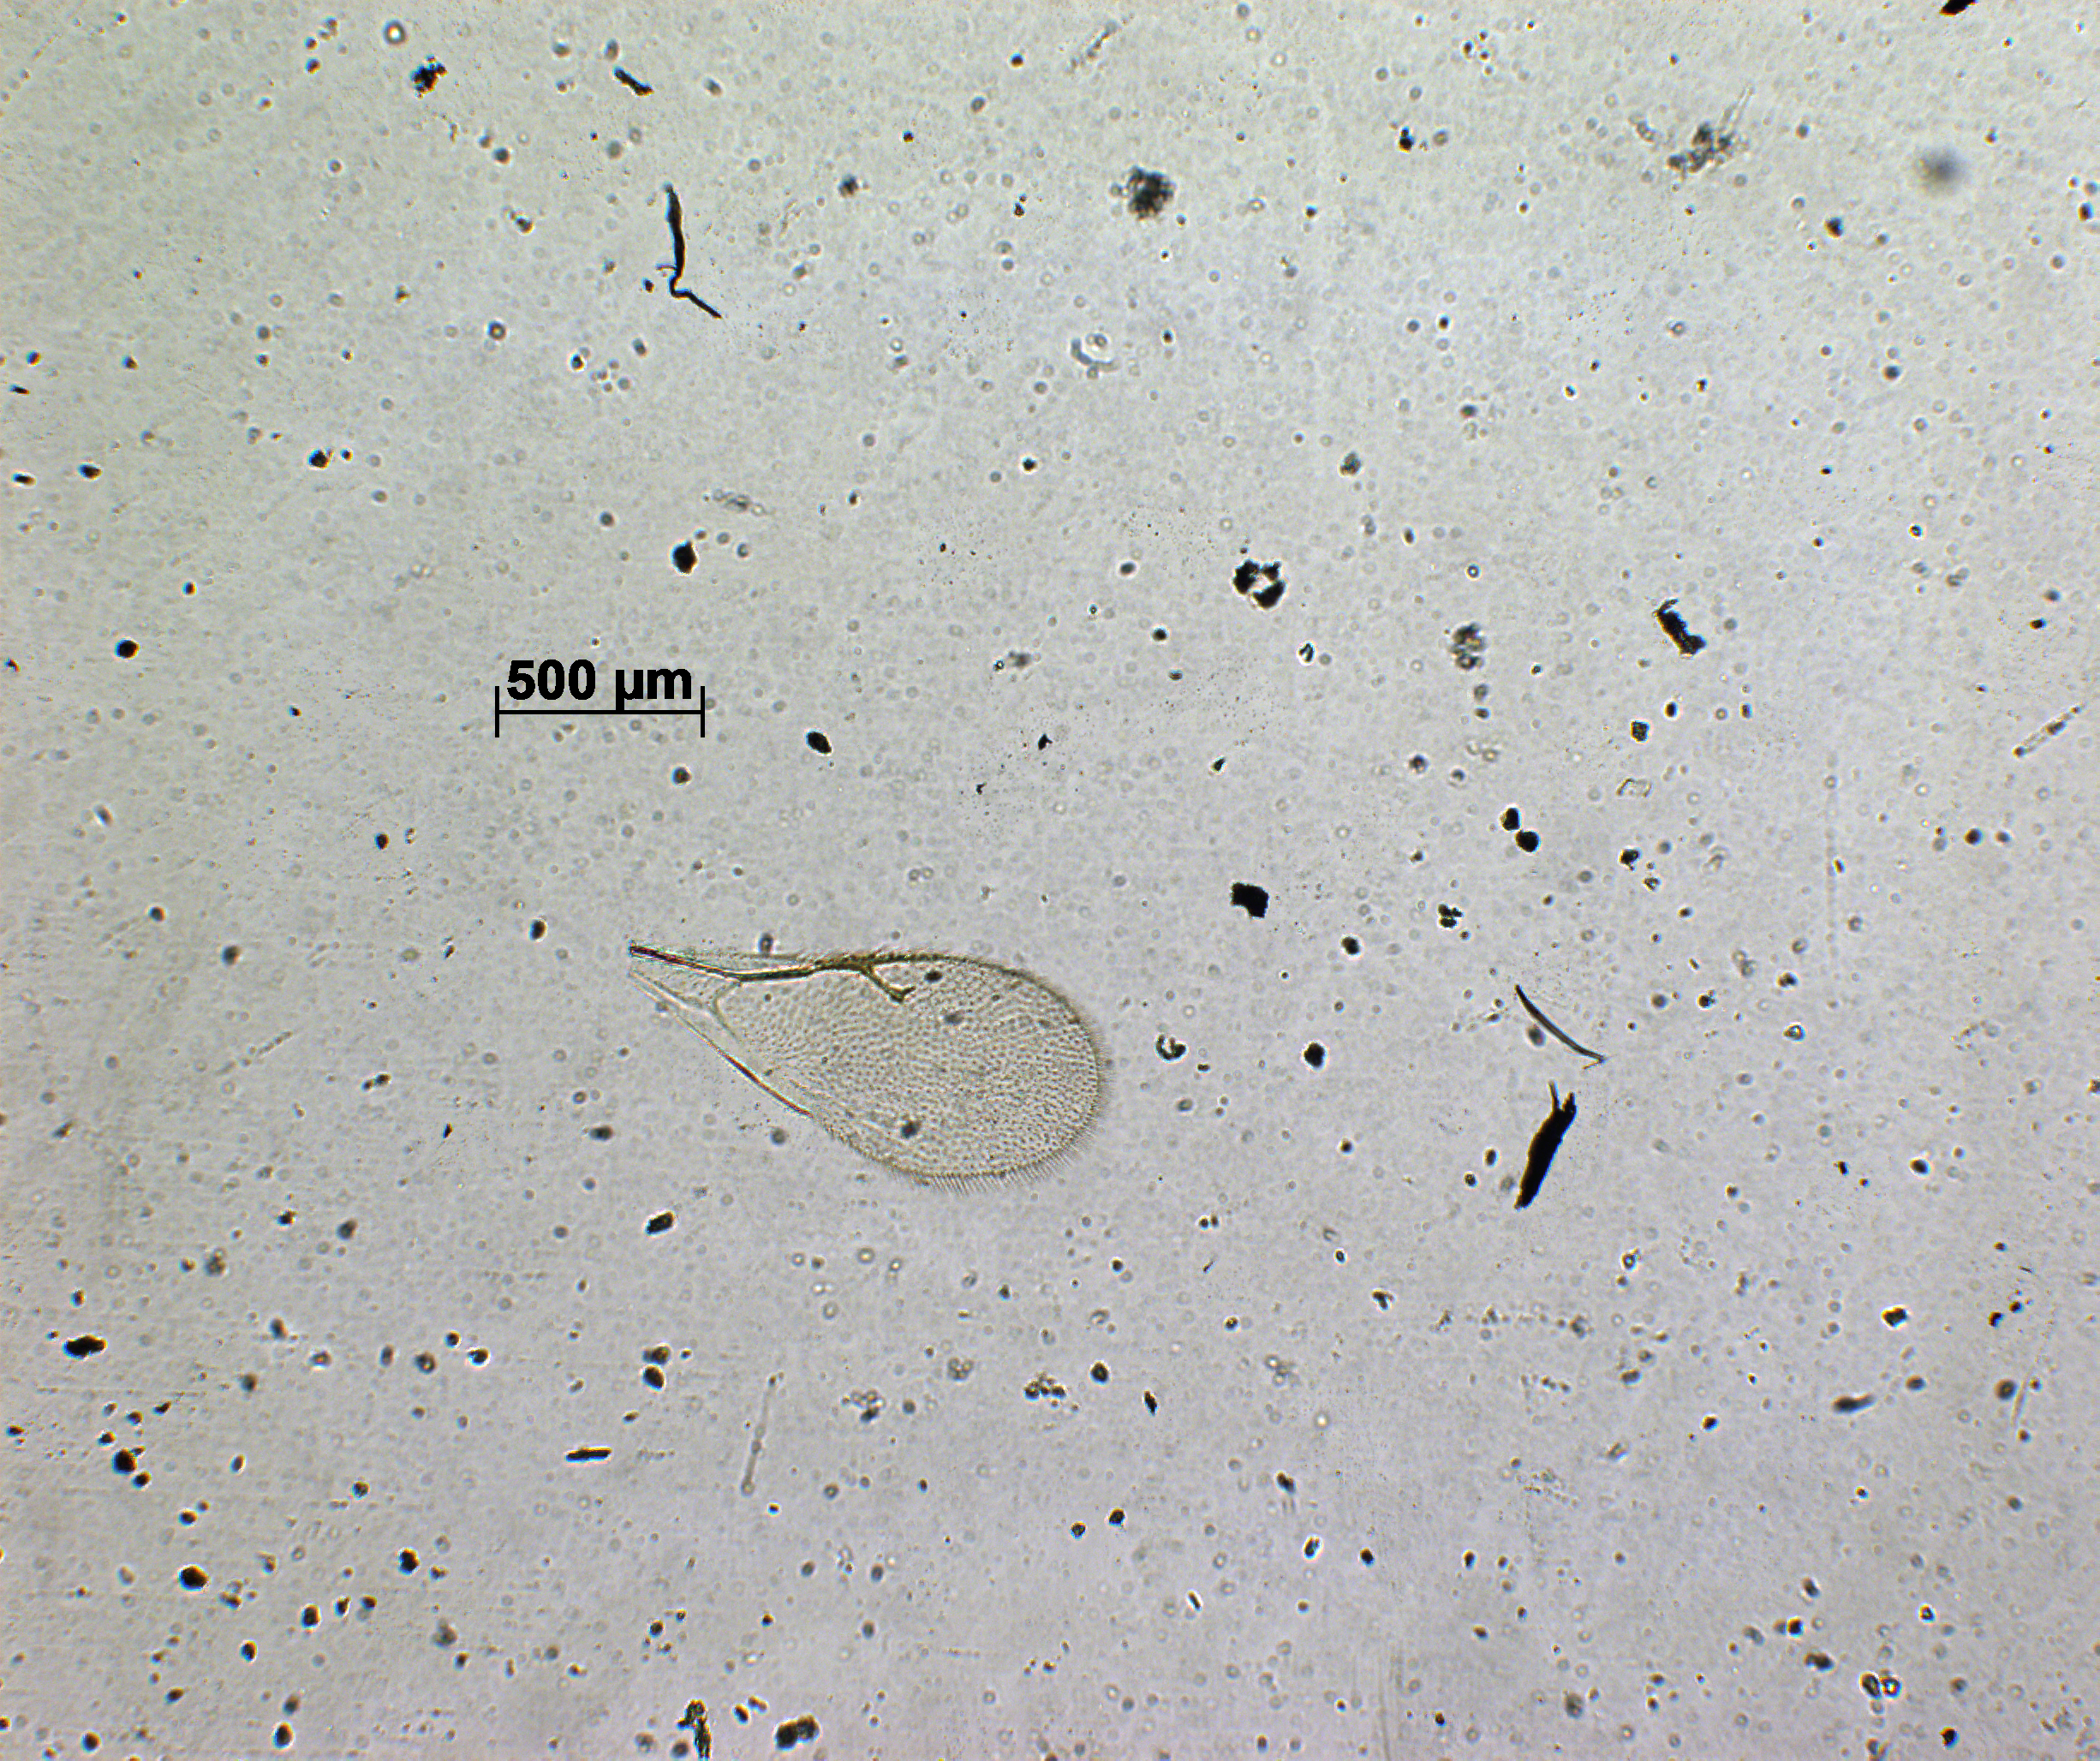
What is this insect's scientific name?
Pachyneuron uniarticulata
